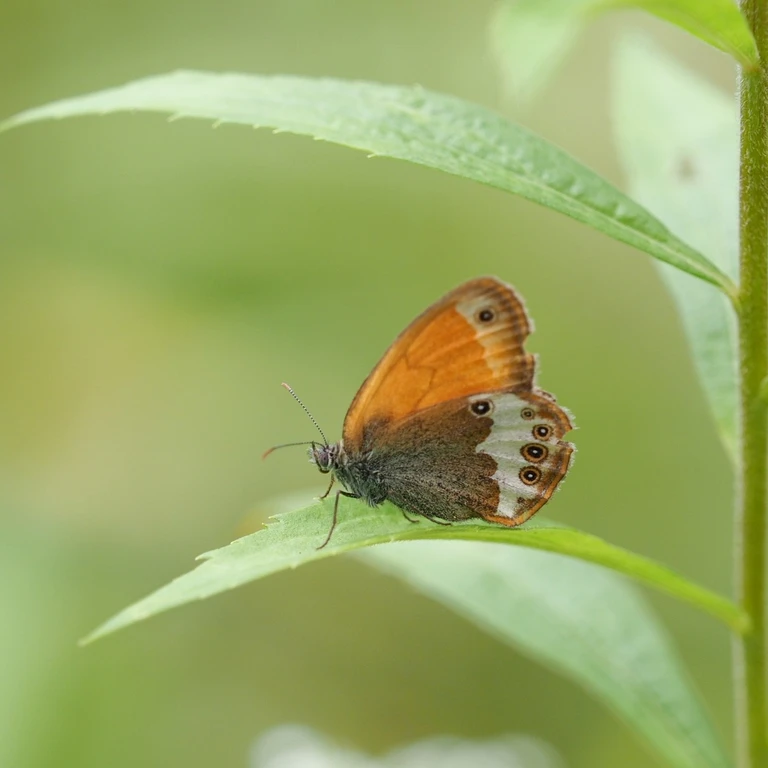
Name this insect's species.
Coenonympha arcania
